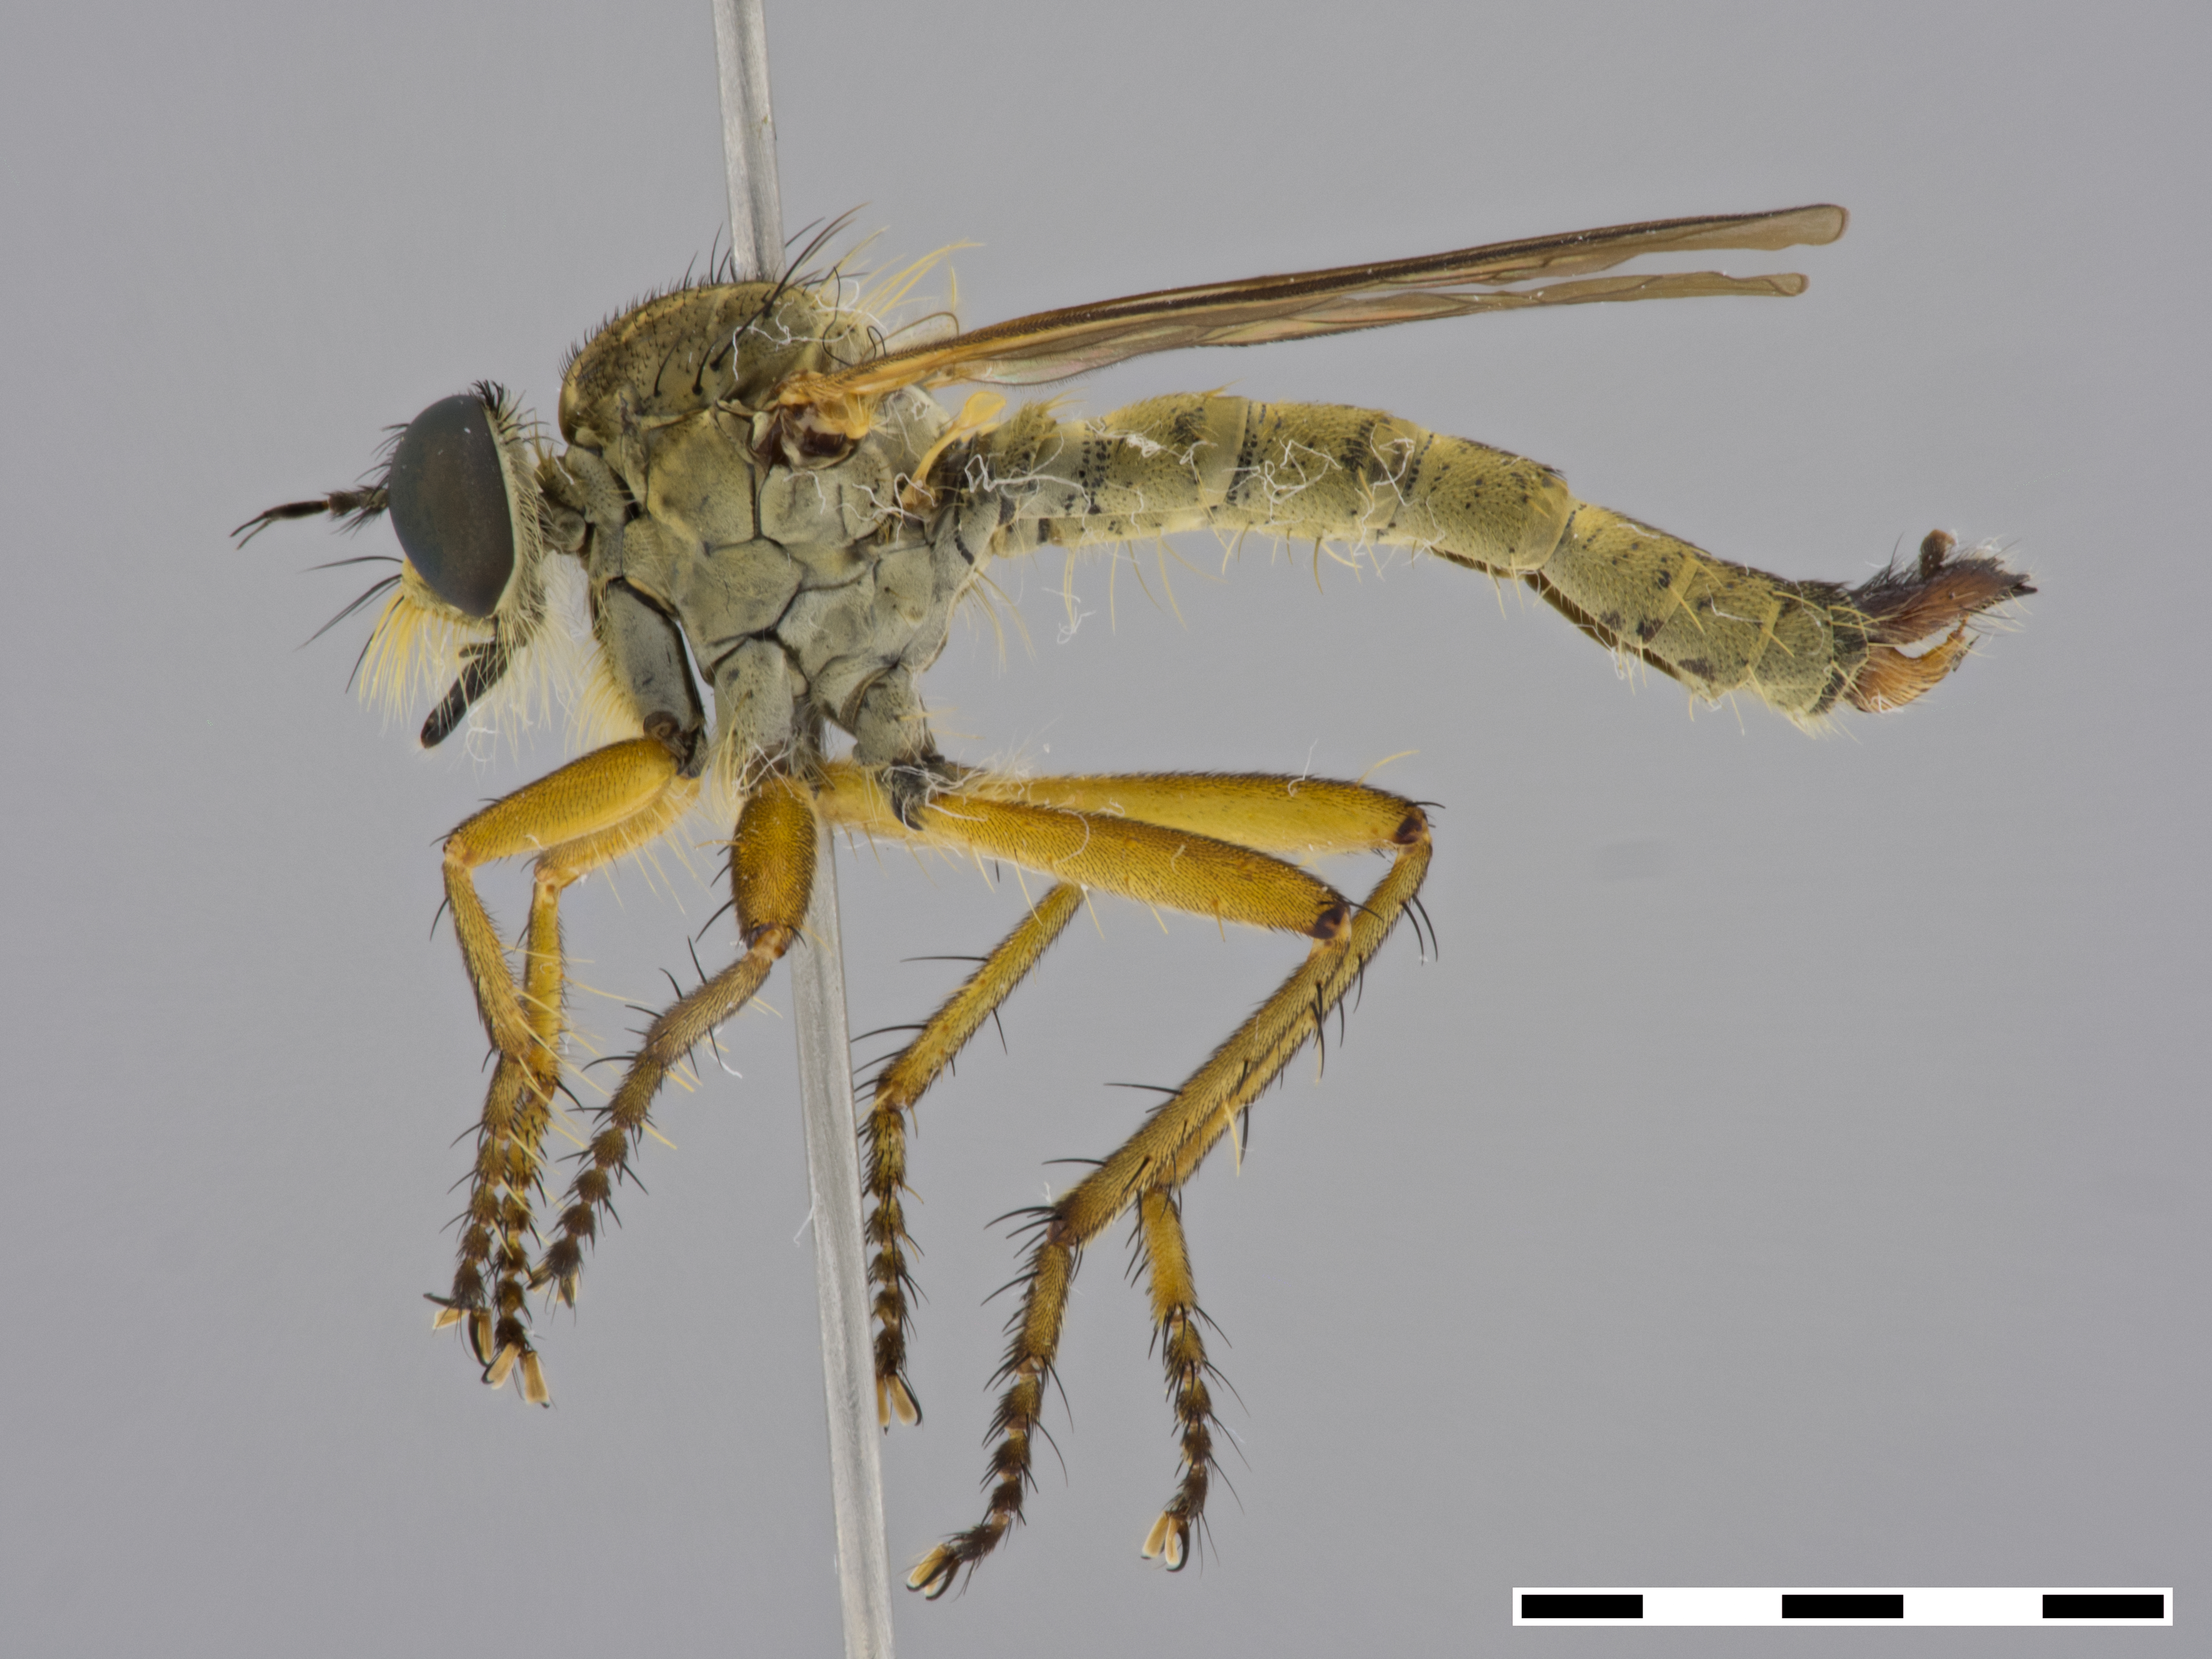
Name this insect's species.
Caenoura annulitarsus
